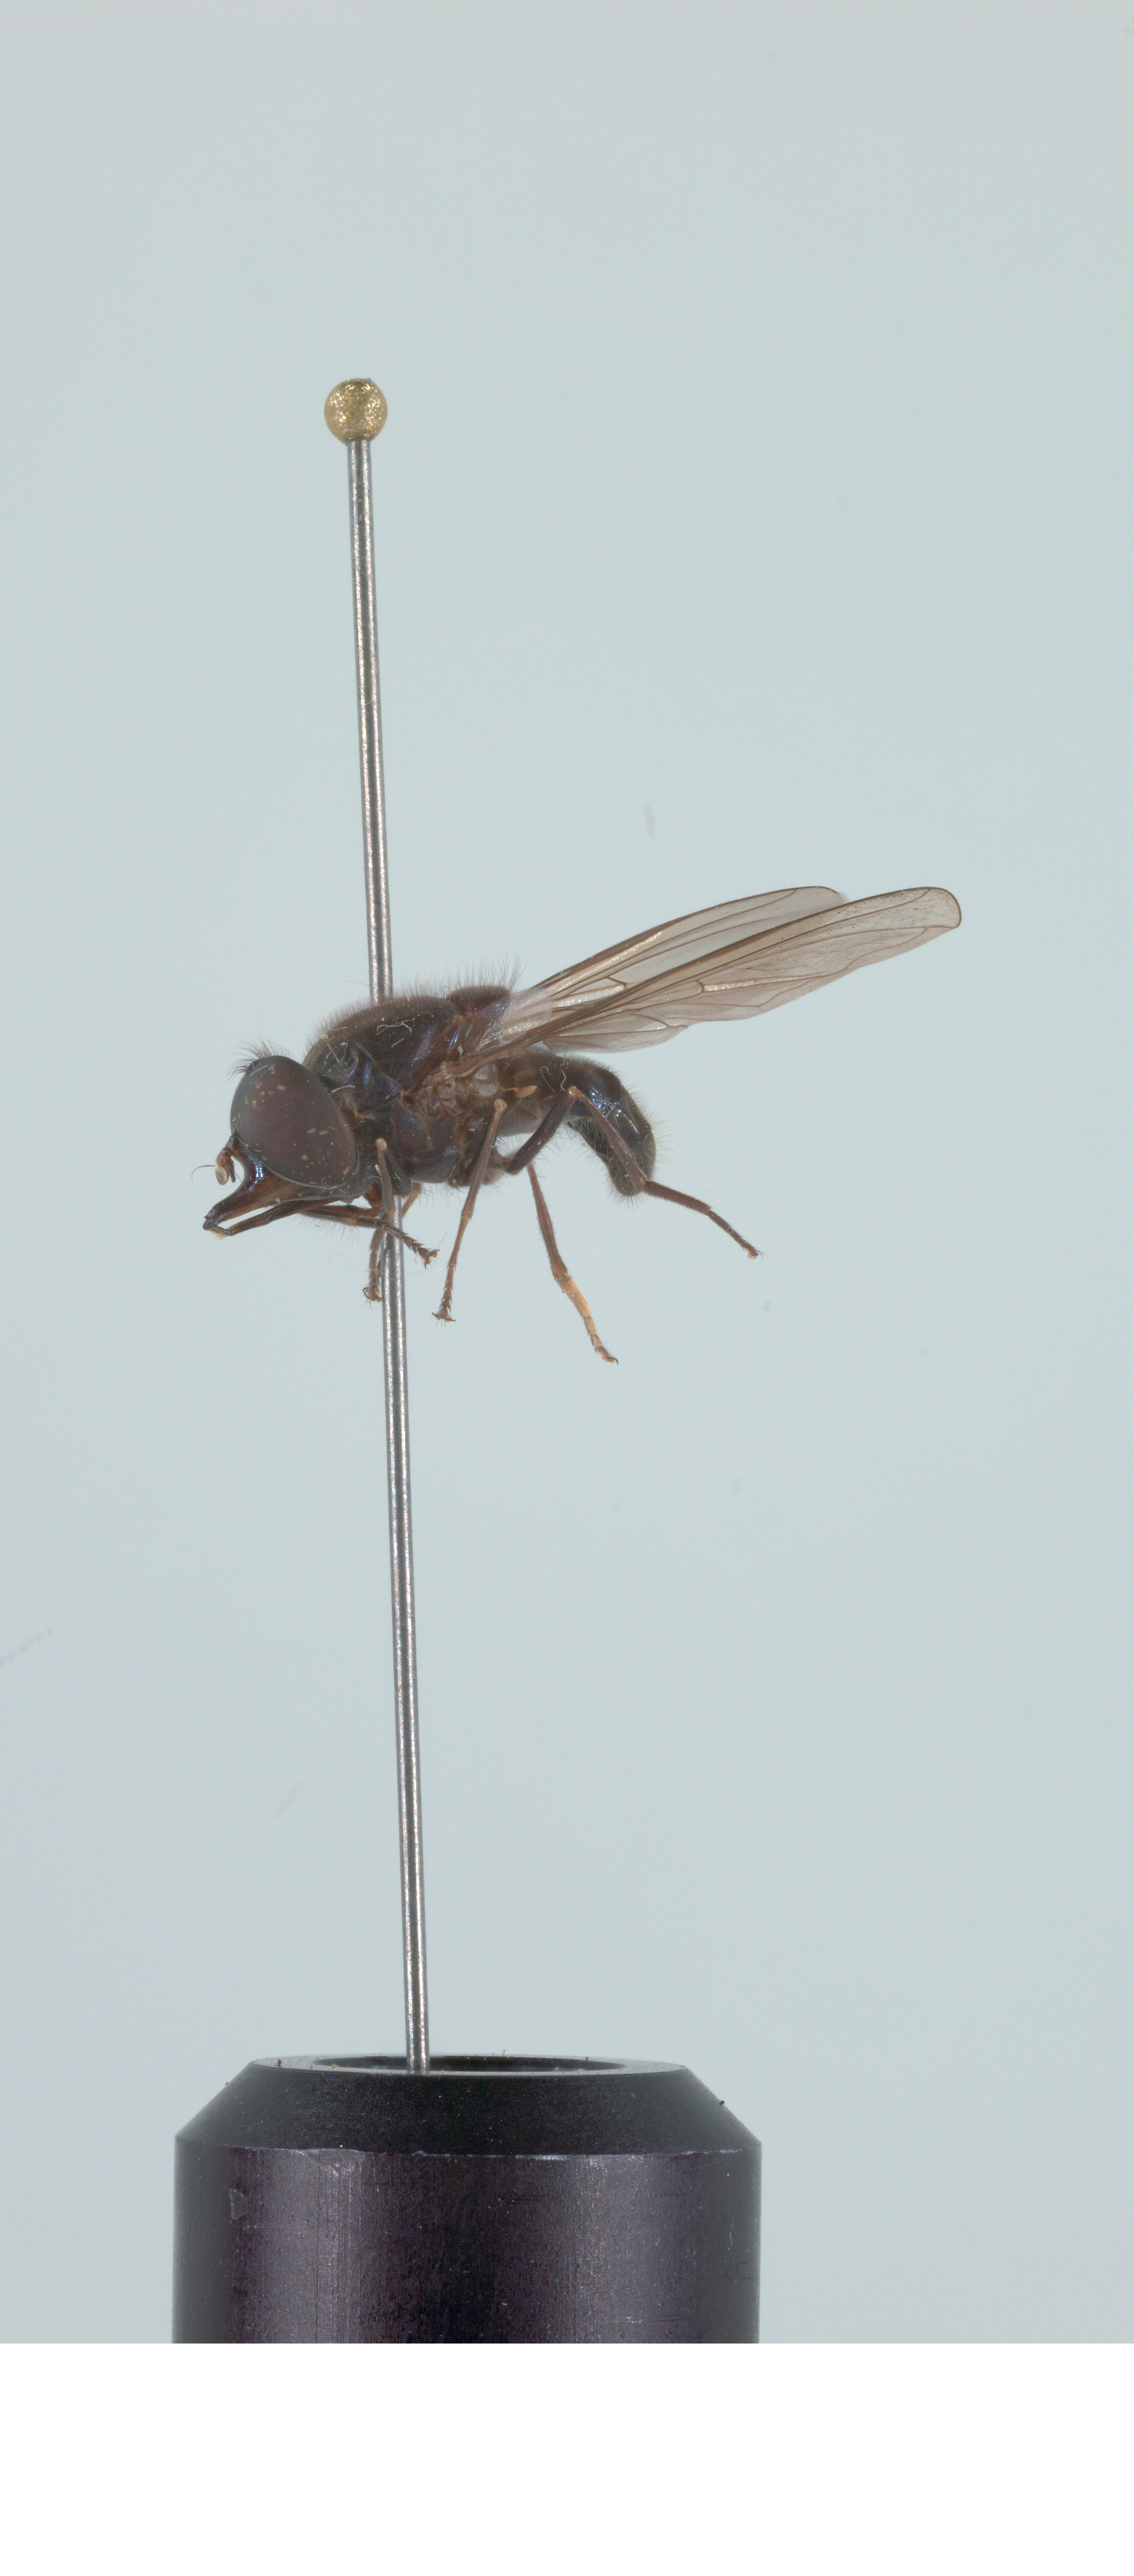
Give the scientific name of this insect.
Rhingia cyanoprora
